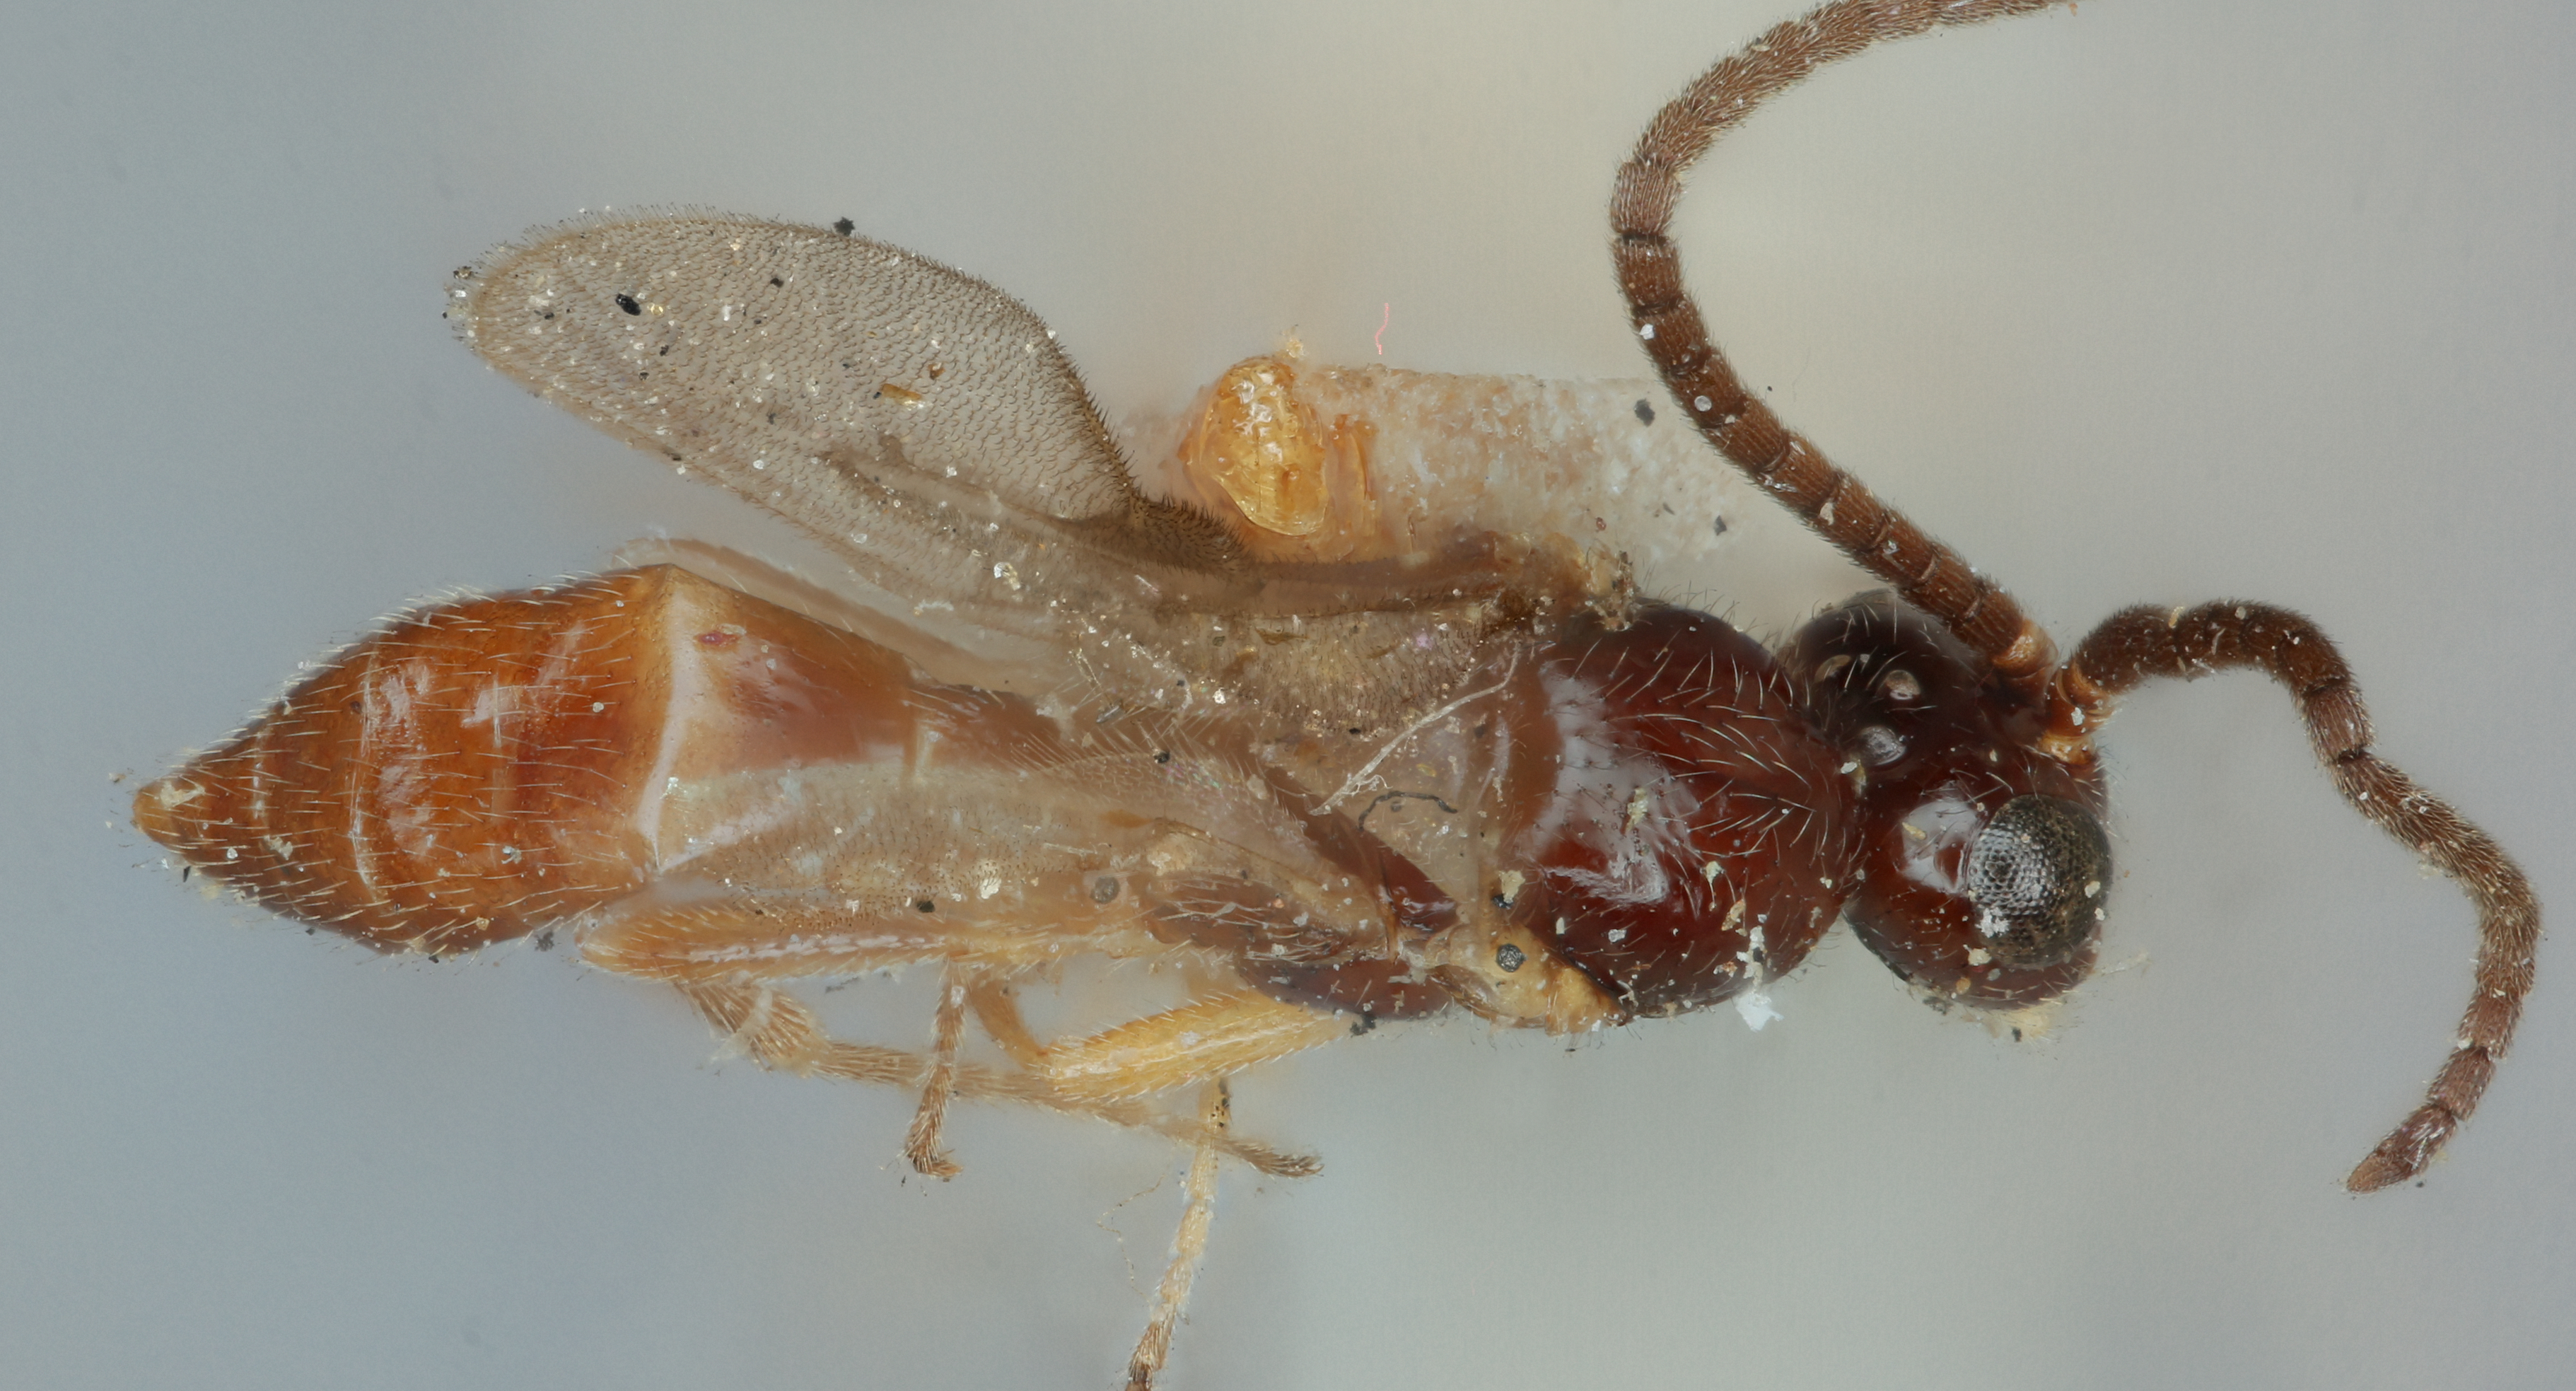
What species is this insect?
Aphidius crassicornis
